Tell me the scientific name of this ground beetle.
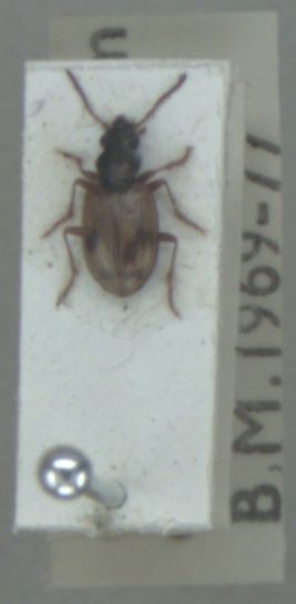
Bembidion pallidipenne
